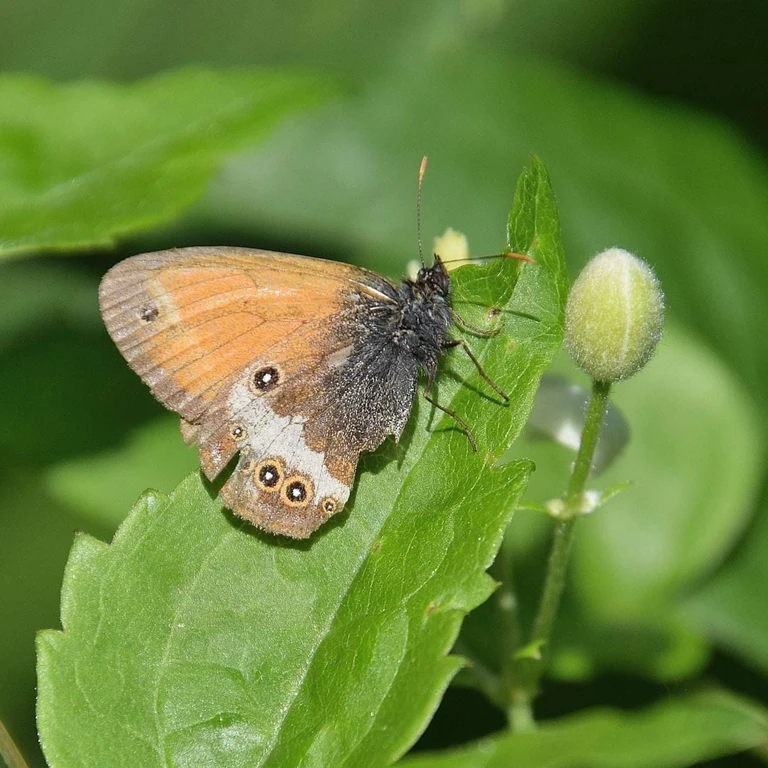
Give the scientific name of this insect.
Coenonympha arcania
